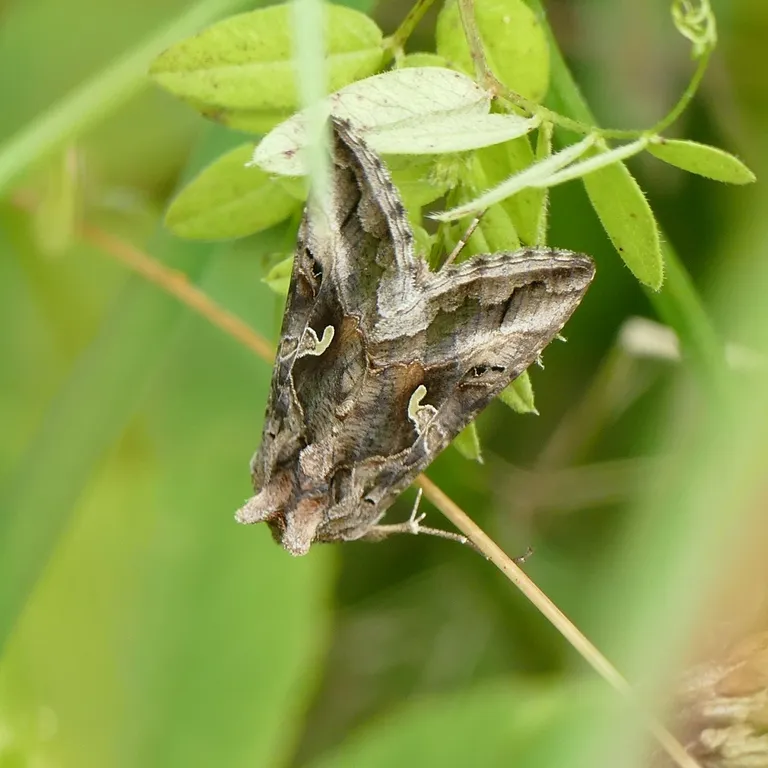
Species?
Autographa gamma
